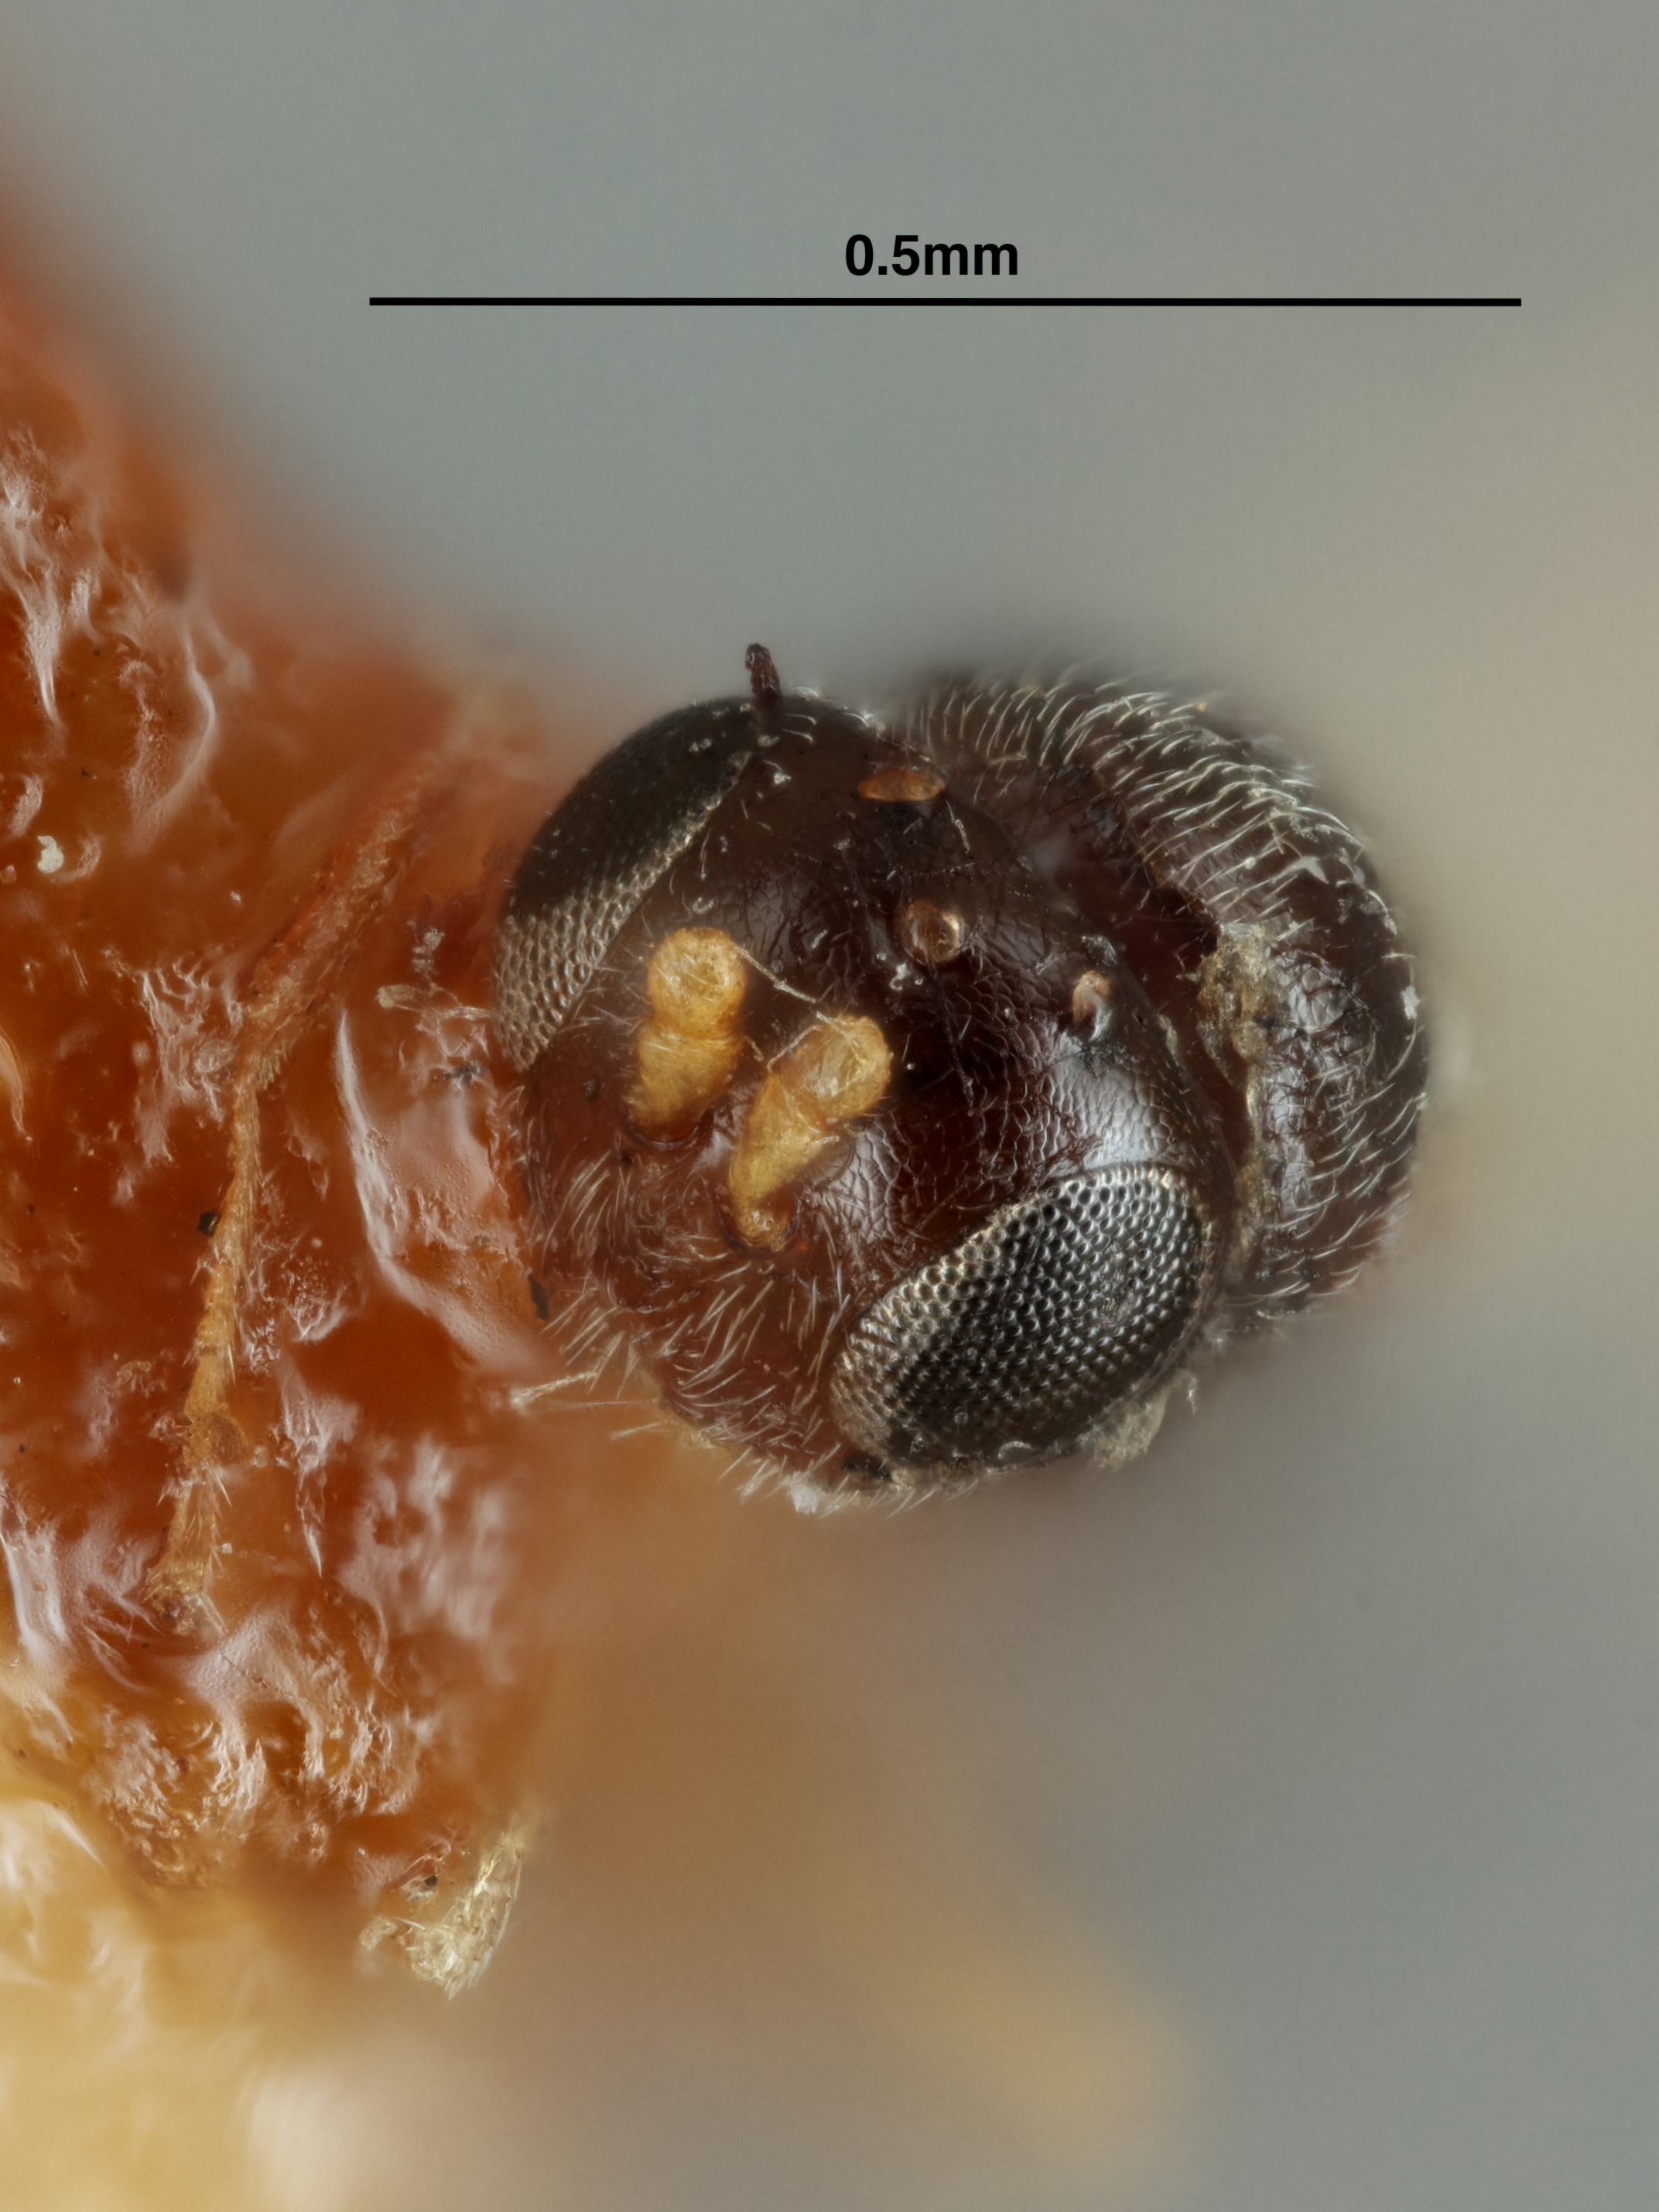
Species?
Ceroptres minutissimi
